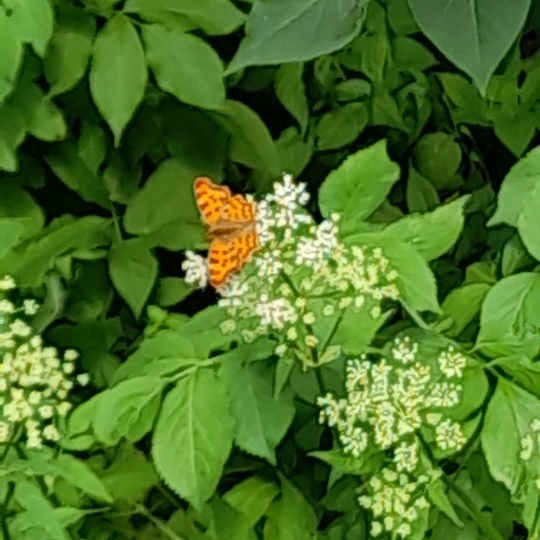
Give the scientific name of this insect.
Polygonia c-album
